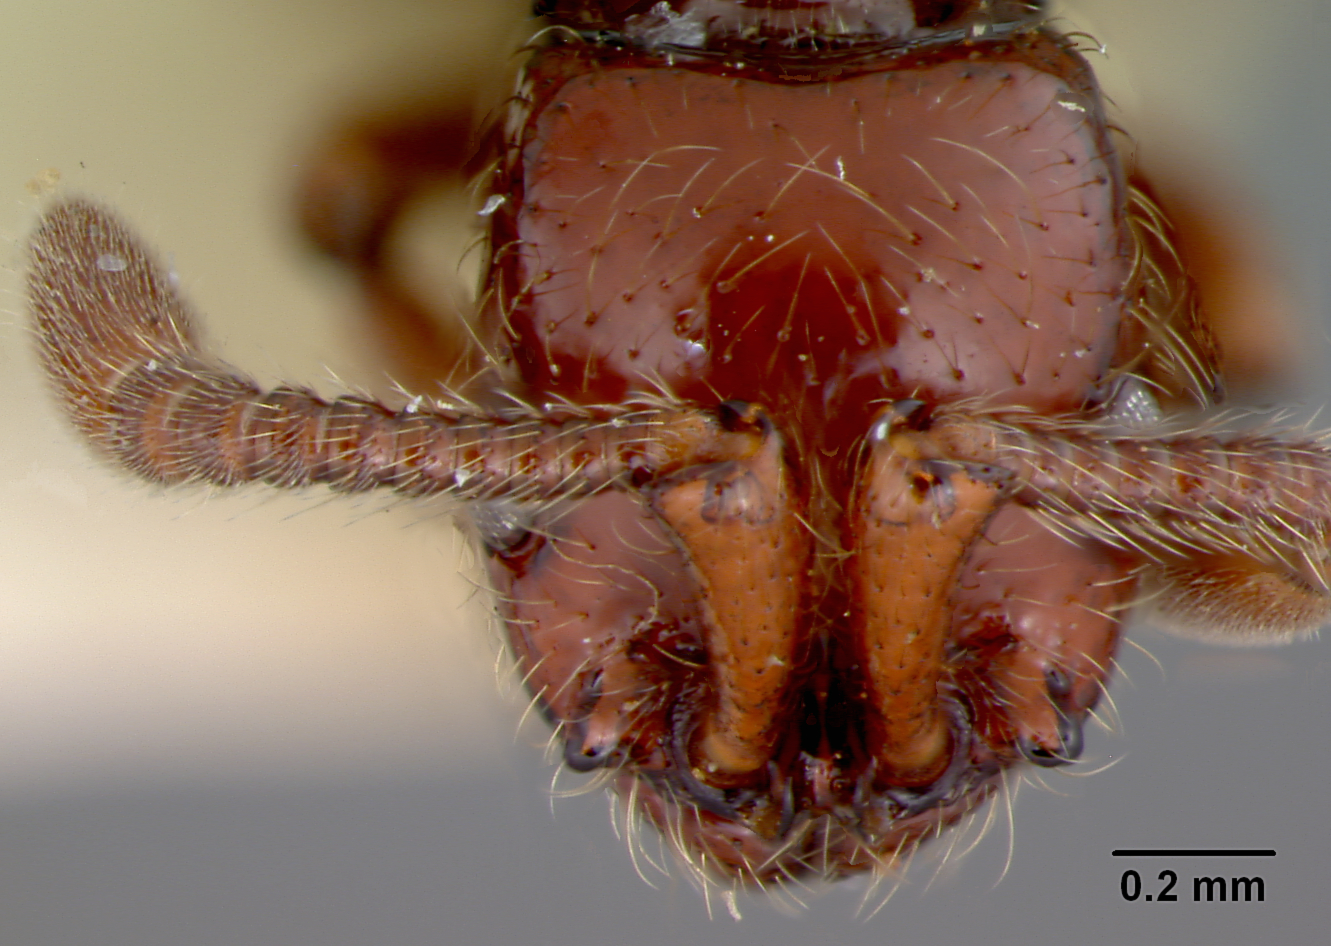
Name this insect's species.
Cerapachys majusculus
